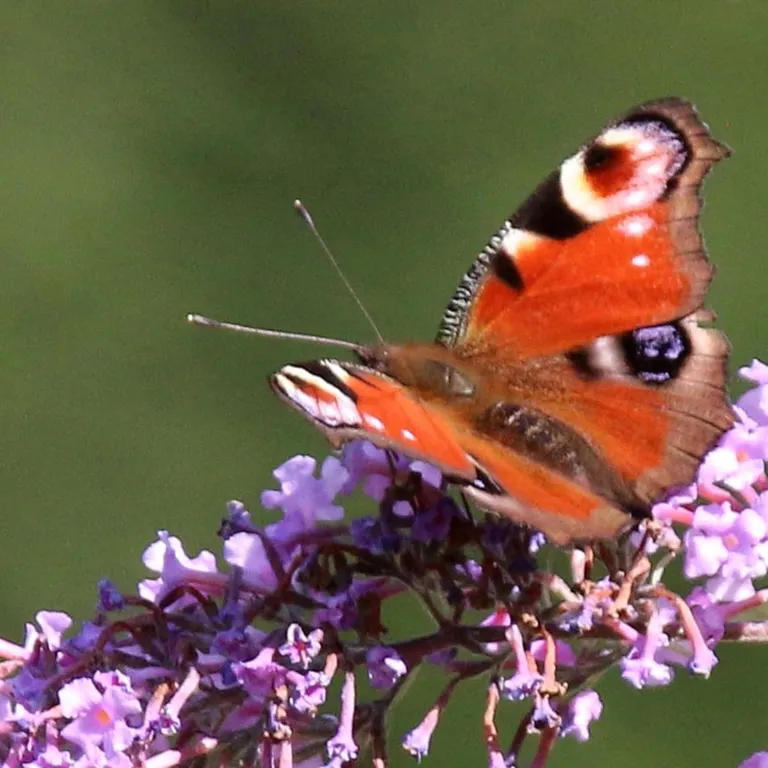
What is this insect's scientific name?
Aglais io
